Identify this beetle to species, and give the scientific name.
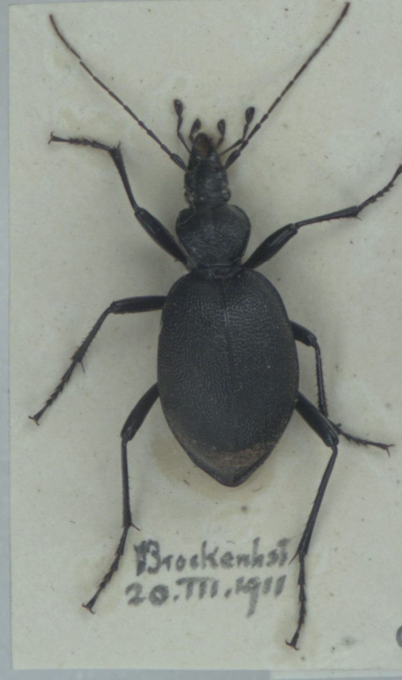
Cychrus caraboides
